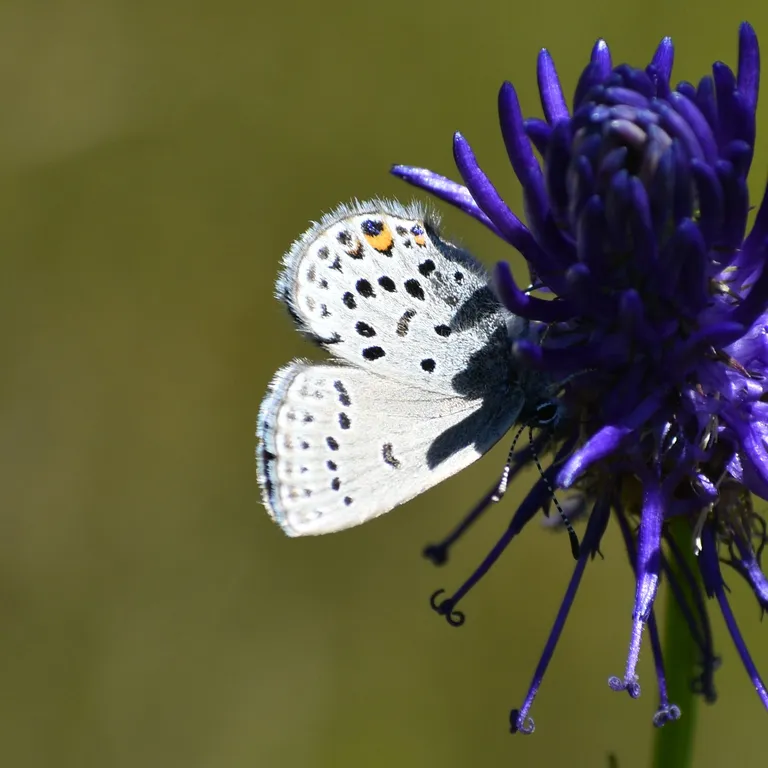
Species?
Agriades optilete (also Vacciniina optilete)
